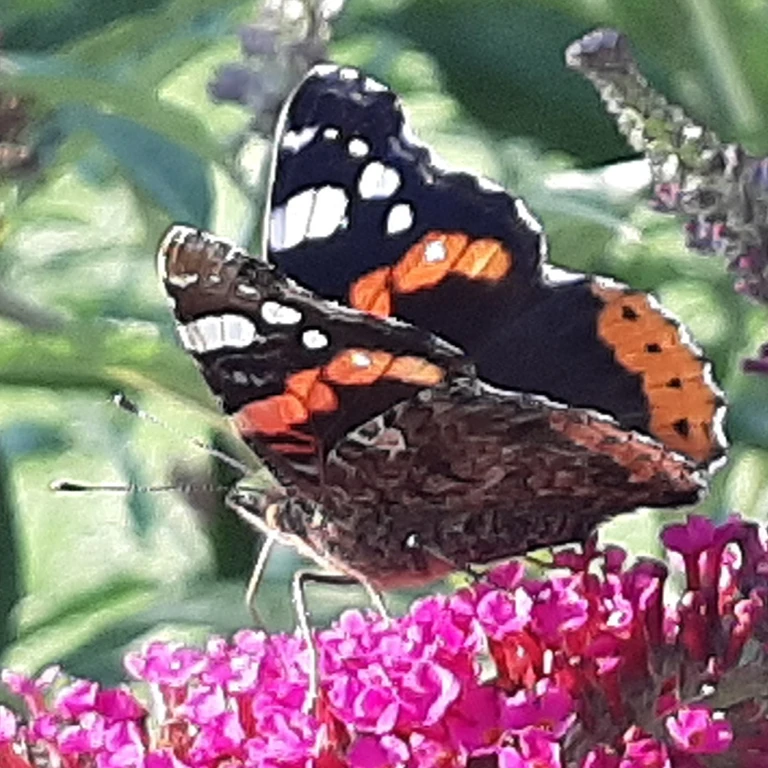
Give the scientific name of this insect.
Vanessa atalanta
